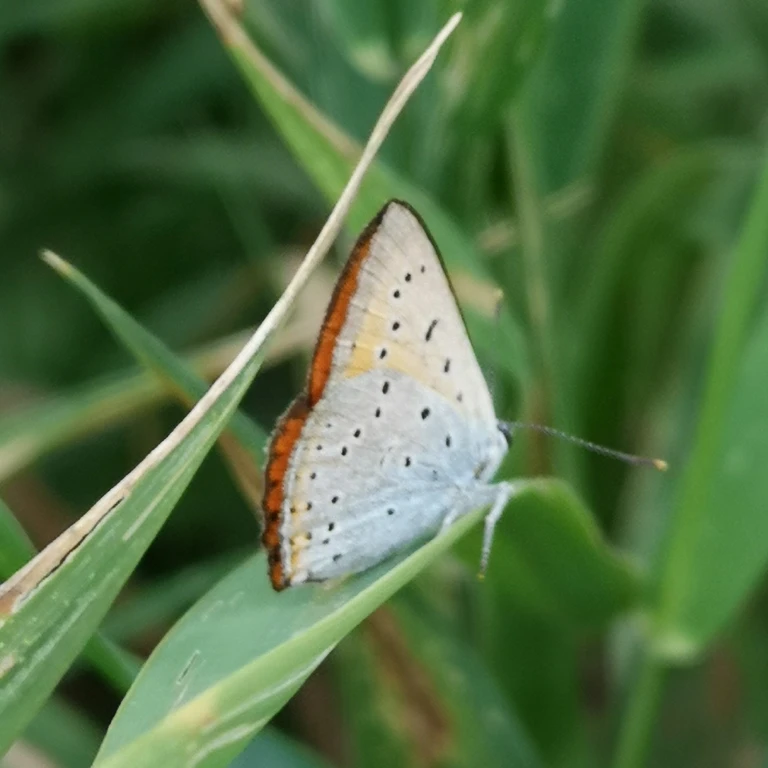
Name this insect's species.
Lycaena dispar
